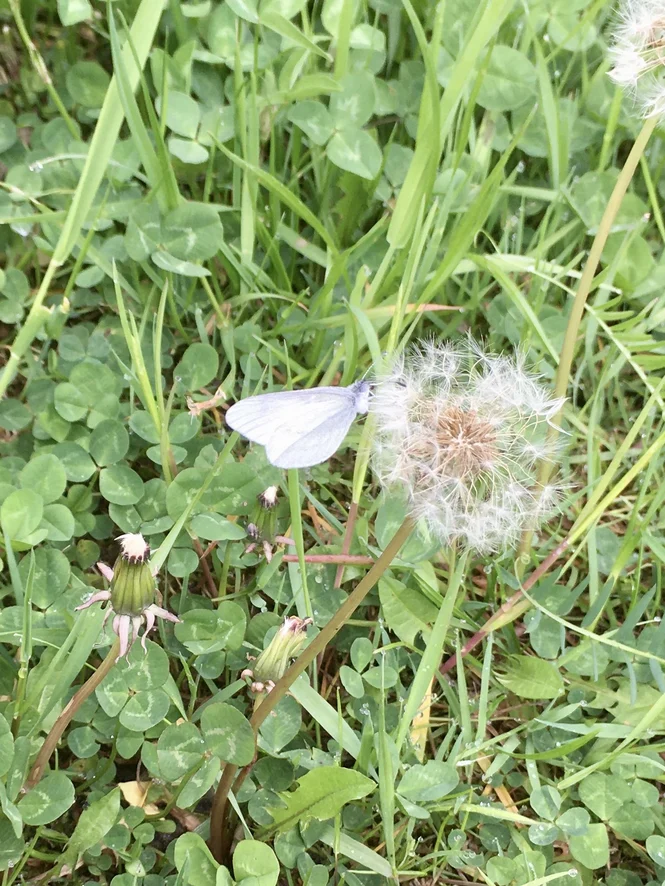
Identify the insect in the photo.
Leptidea sinapis/juvernica
